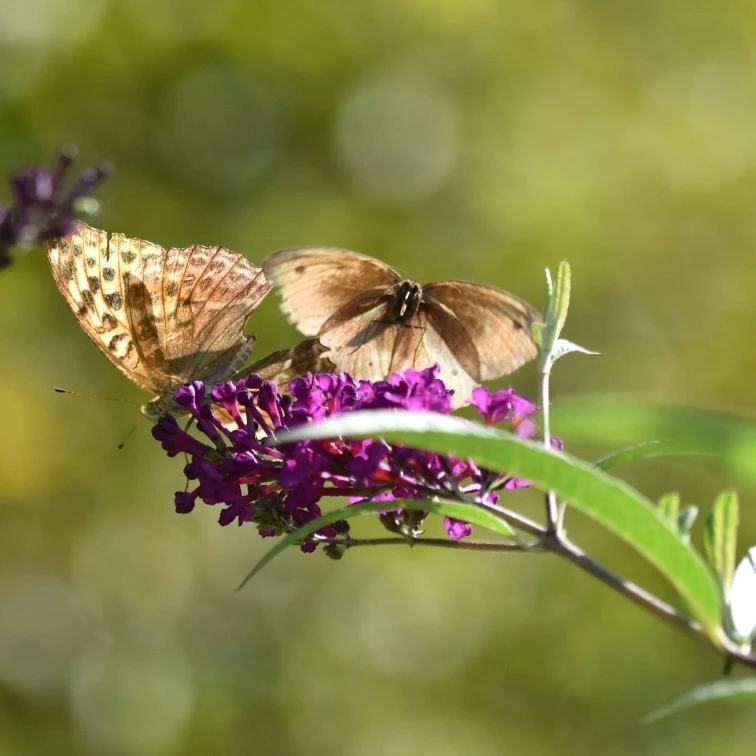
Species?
Maniola jurtina
